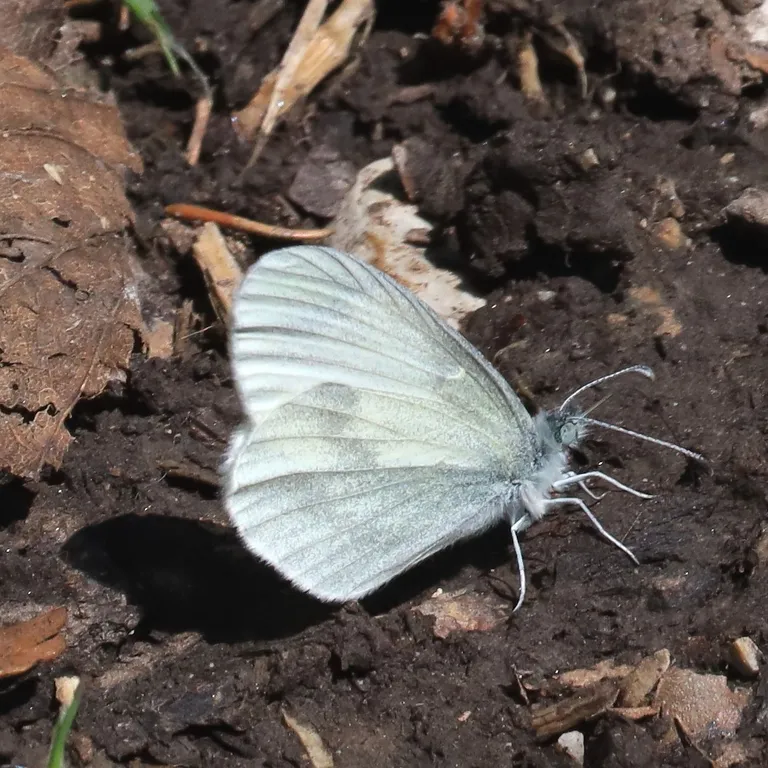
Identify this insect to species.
Leptidea sinapis/juvernica
